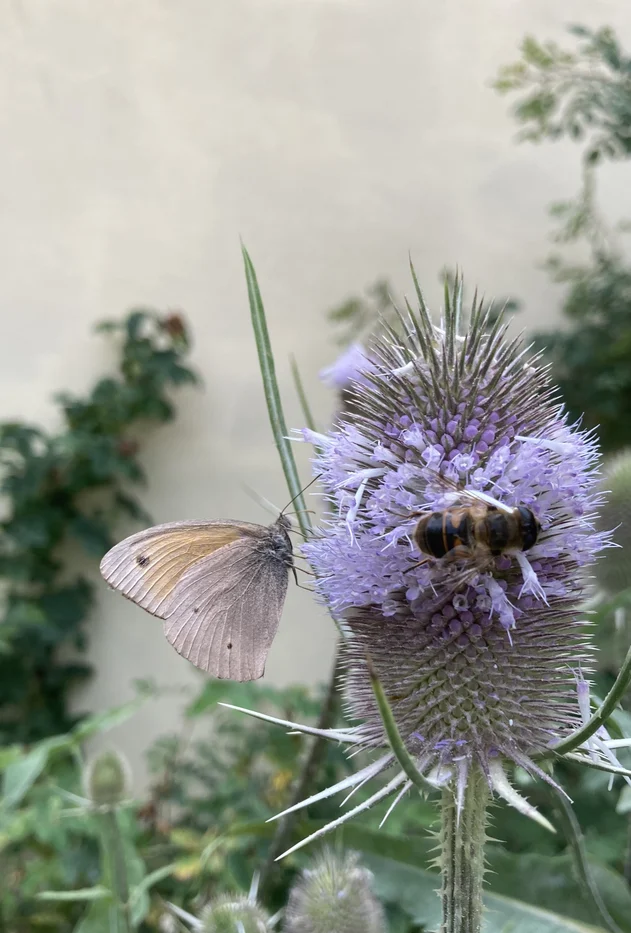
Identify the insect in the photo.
Maniola jurtina
